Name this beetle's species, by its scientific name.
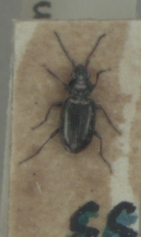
Bembidion varium
